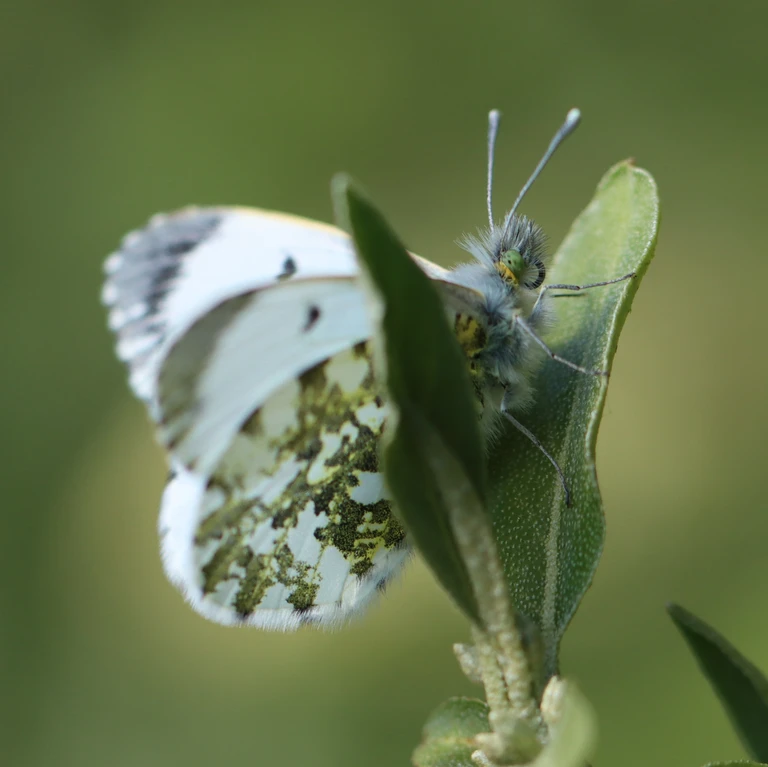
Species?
Anthocharis cardamines
